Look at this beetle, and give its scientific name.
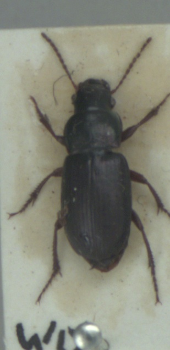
Harpalus affinis
